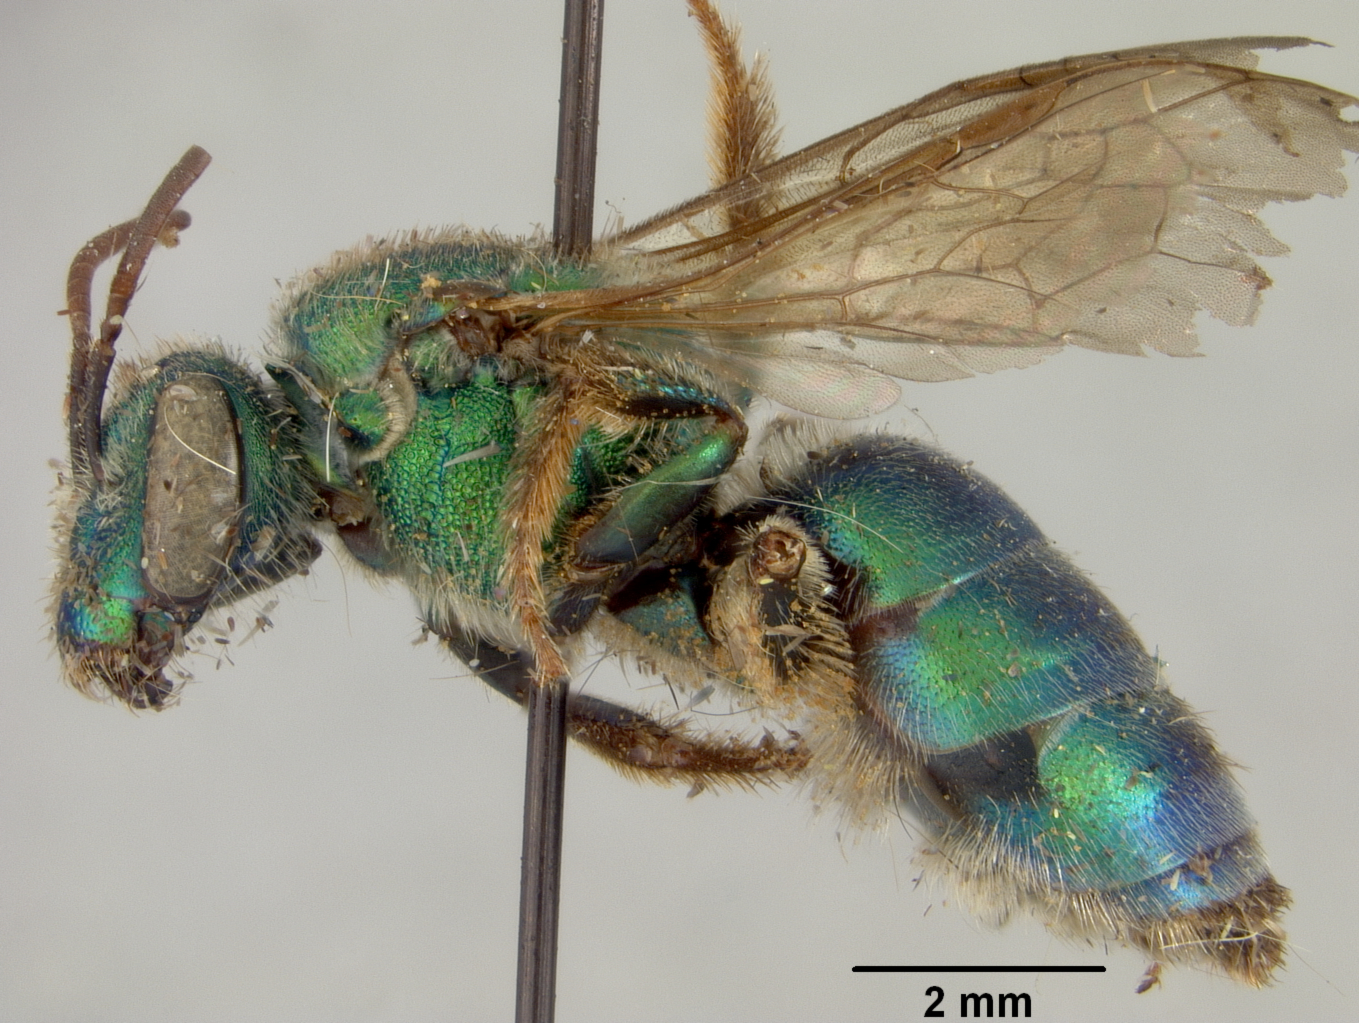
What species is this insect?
Augochlora lacustris
